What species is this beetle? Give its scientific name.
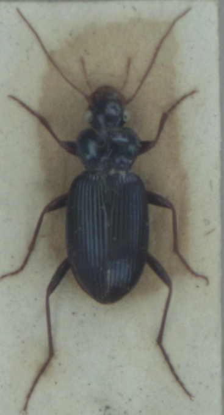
Leistus spinibarbis
